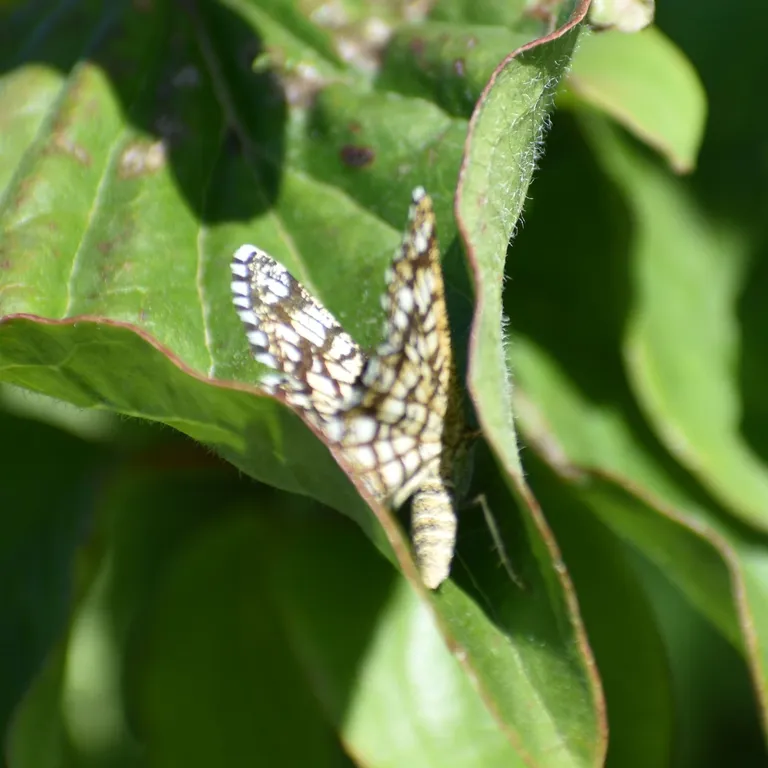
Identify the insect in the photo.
Chiasmia clathrata
